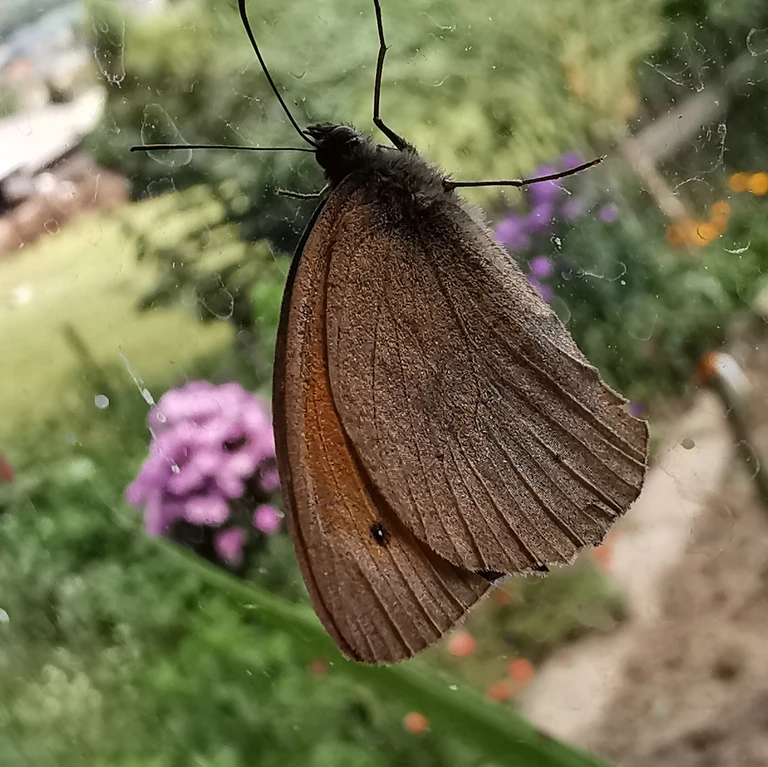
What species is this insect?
Maniola jurtina
